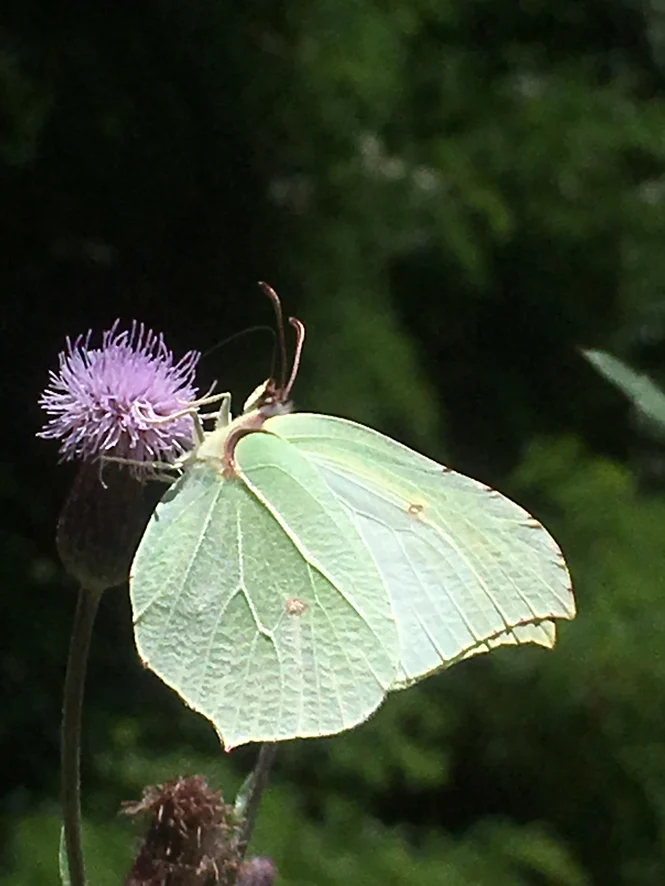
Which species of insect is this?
Gonepteryx rhamni
